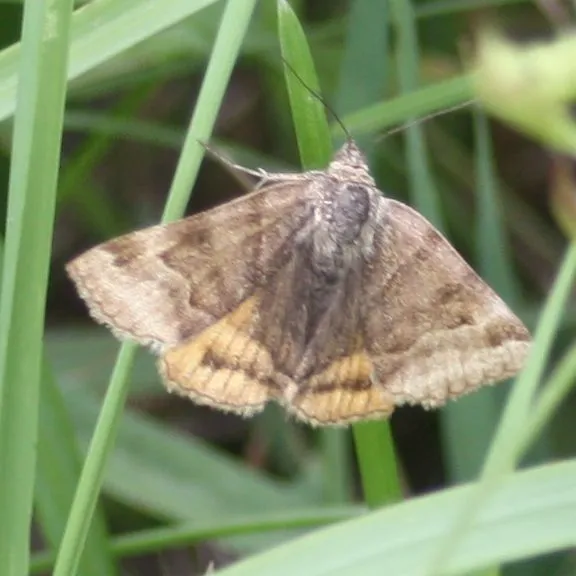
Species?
Euclidia glyphica
